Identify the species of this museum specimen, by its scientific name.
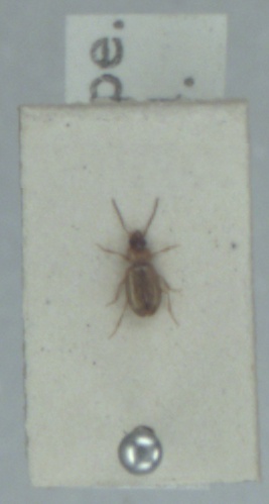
Tachys micros
